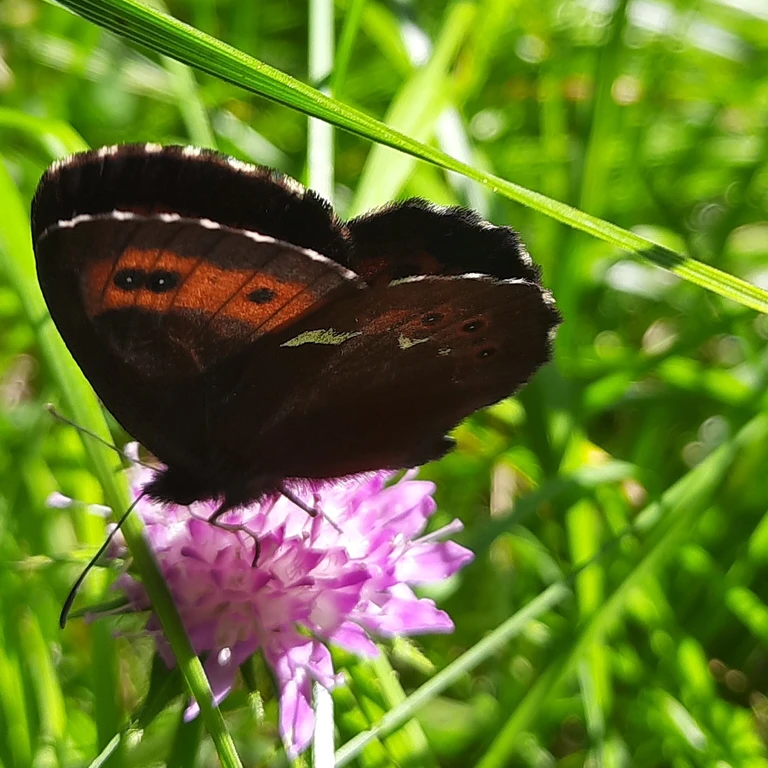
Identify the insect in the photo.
Erebia ligea
